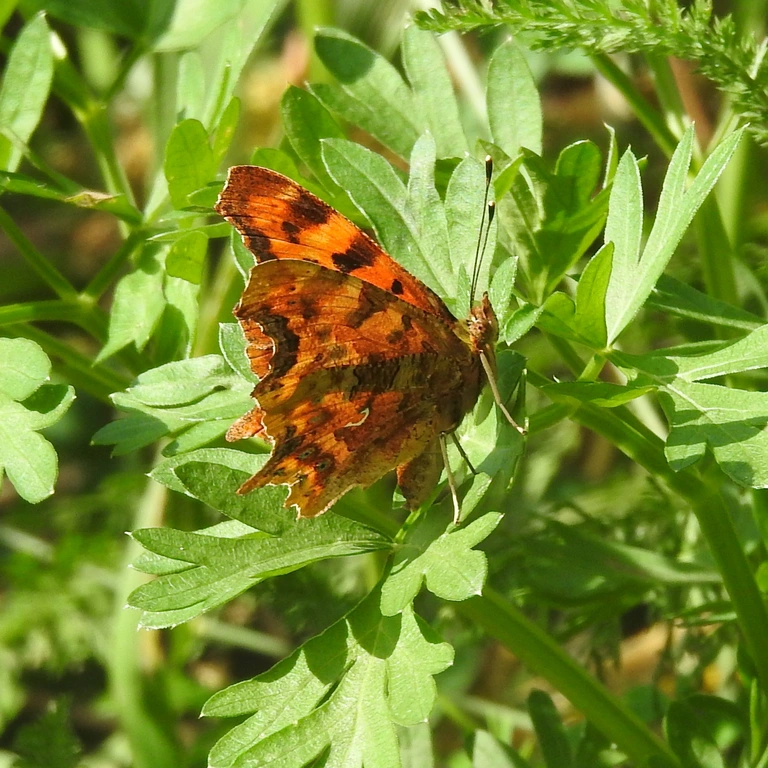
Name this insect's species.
Polygonia c-album
